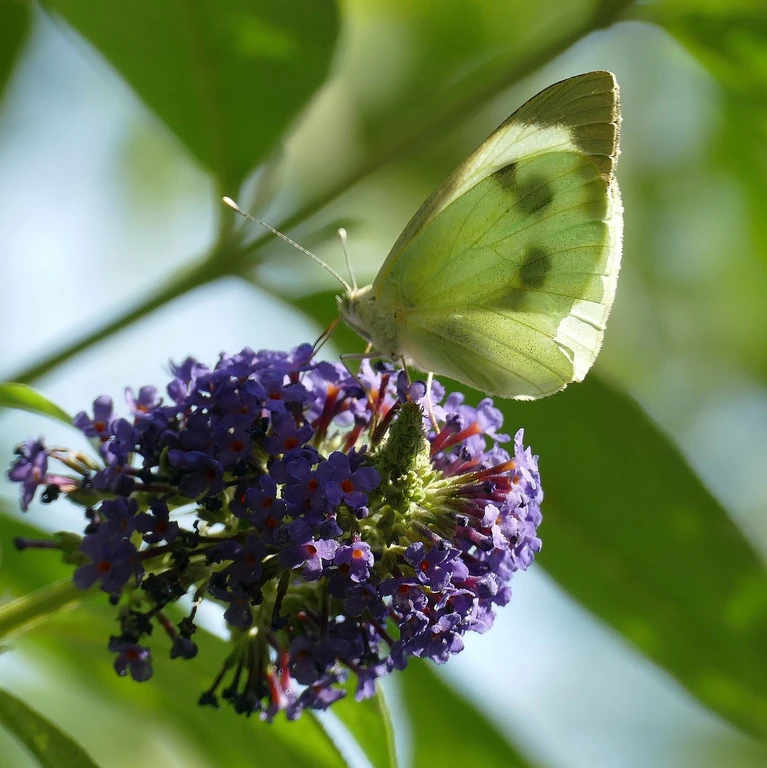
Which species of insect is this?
Pieris brassicae
